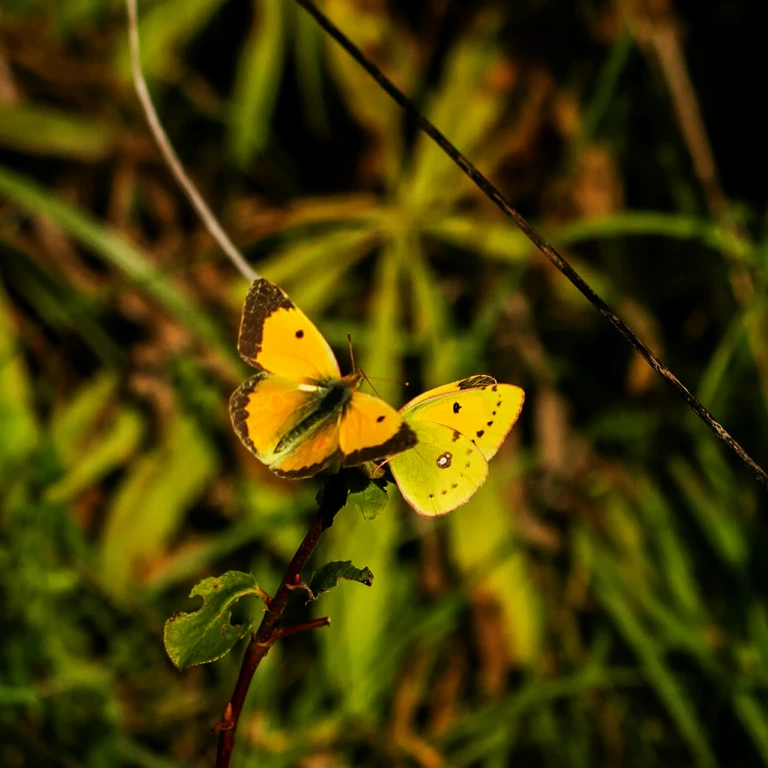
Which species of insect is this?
Colias croceus
